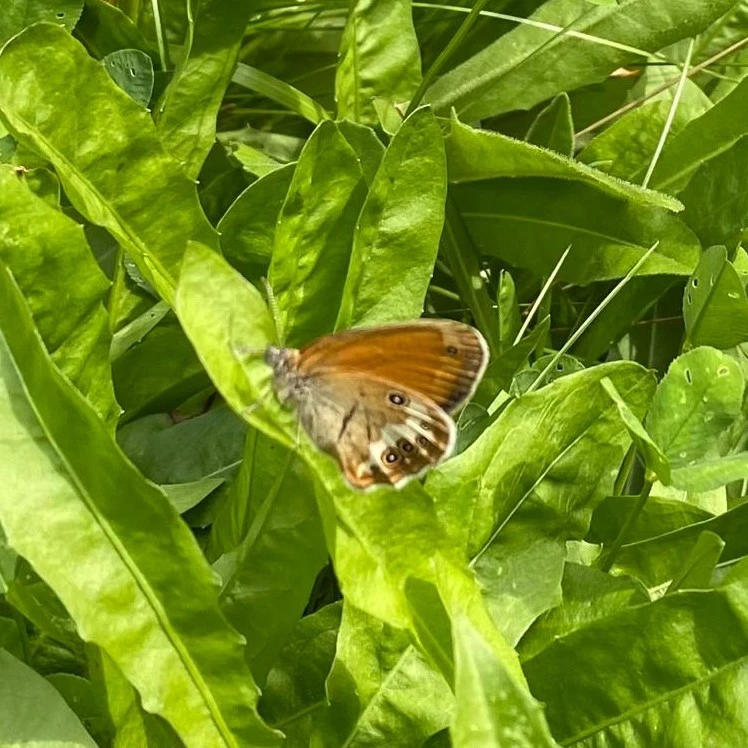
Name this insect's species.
Coenonympha arcania
